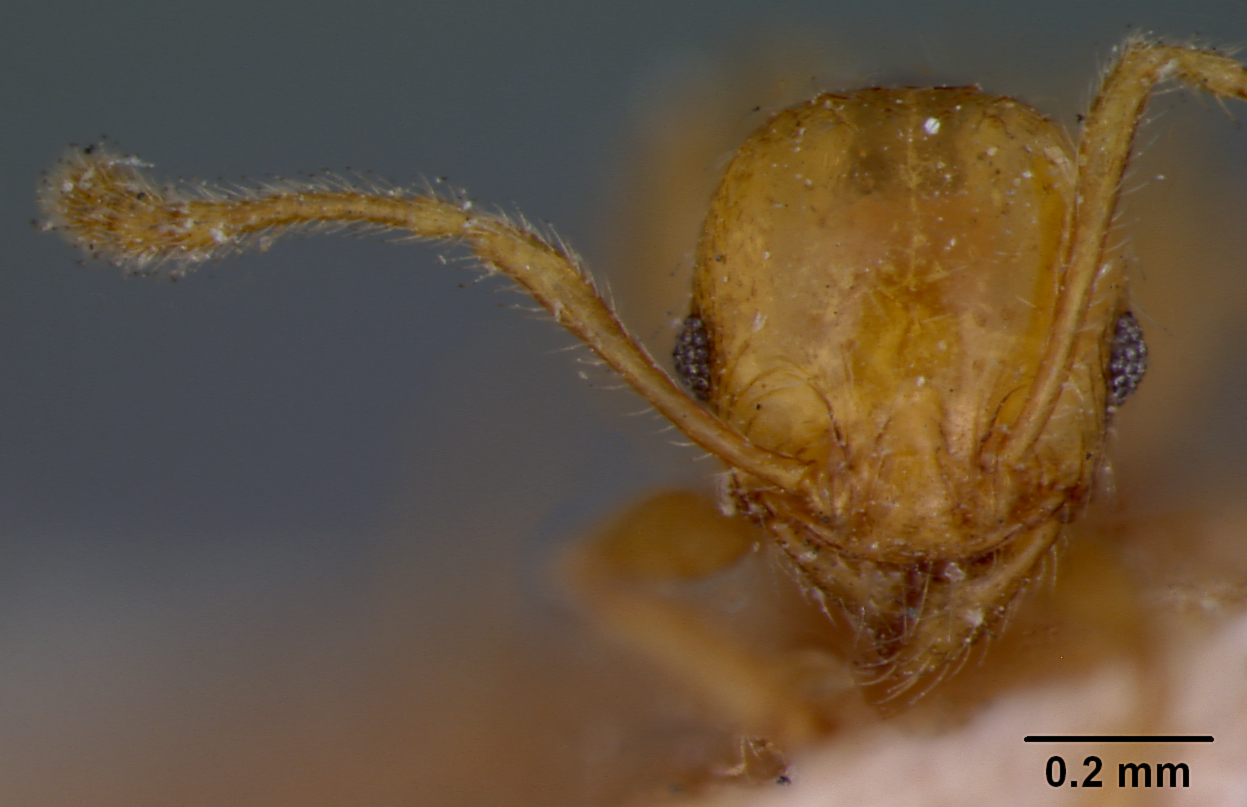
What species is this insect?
Pheidole variabilis
